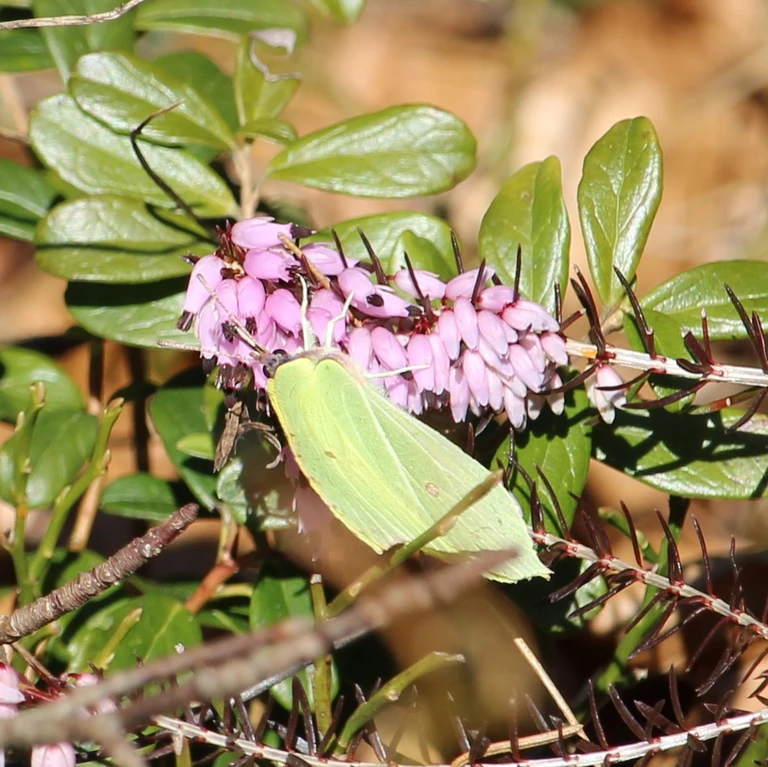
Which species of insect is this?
Gonepteryx rhamni
